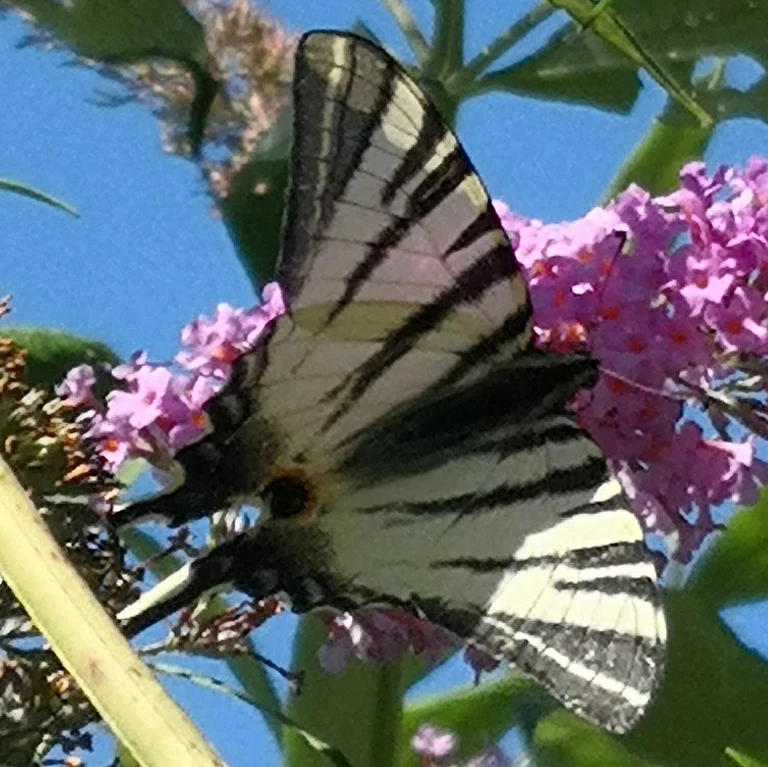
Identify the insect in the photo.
Iphiclides podalirius
